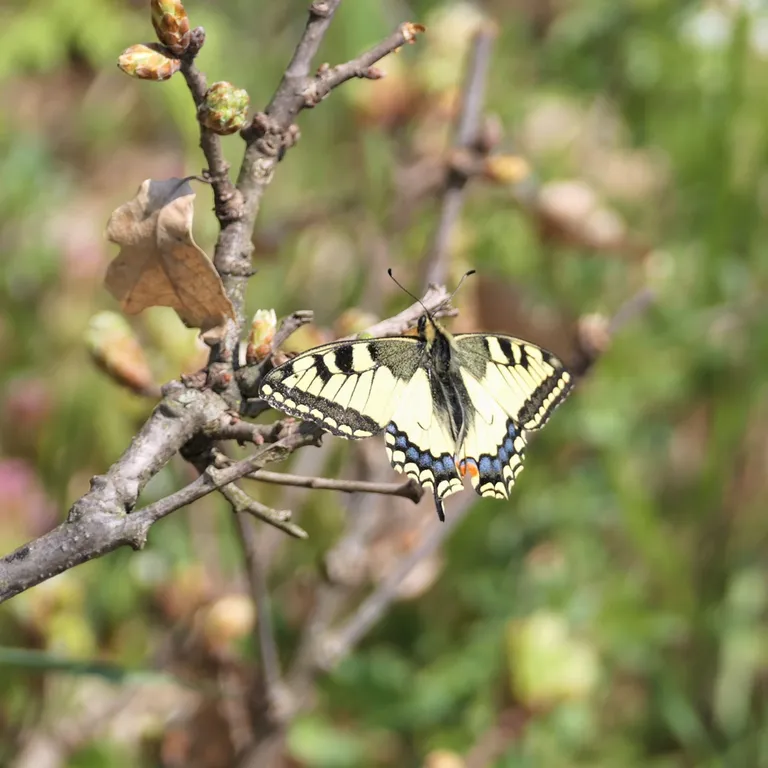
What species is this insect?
Papilio machaon
